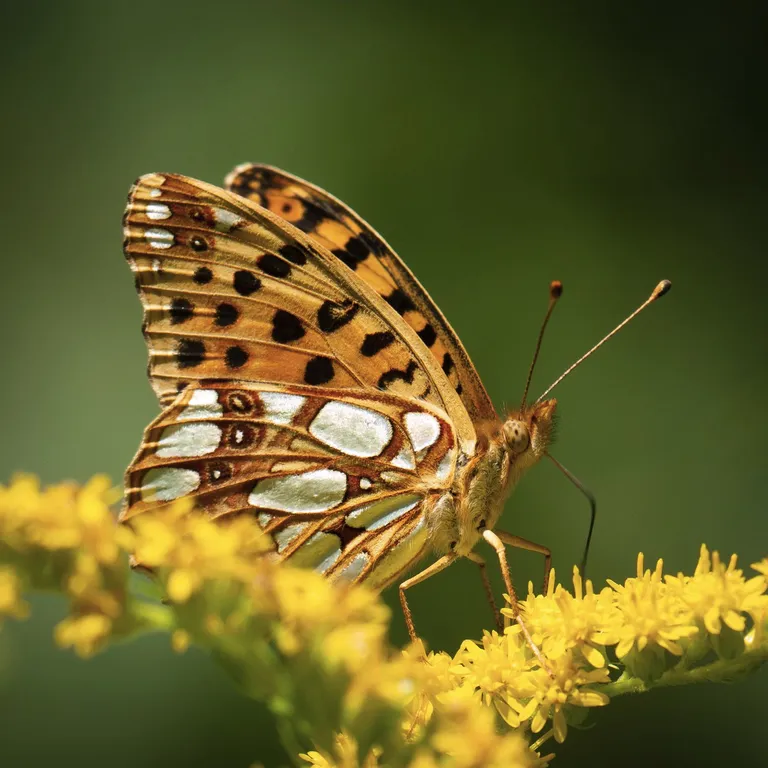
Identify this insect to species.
Issoria lathonia
